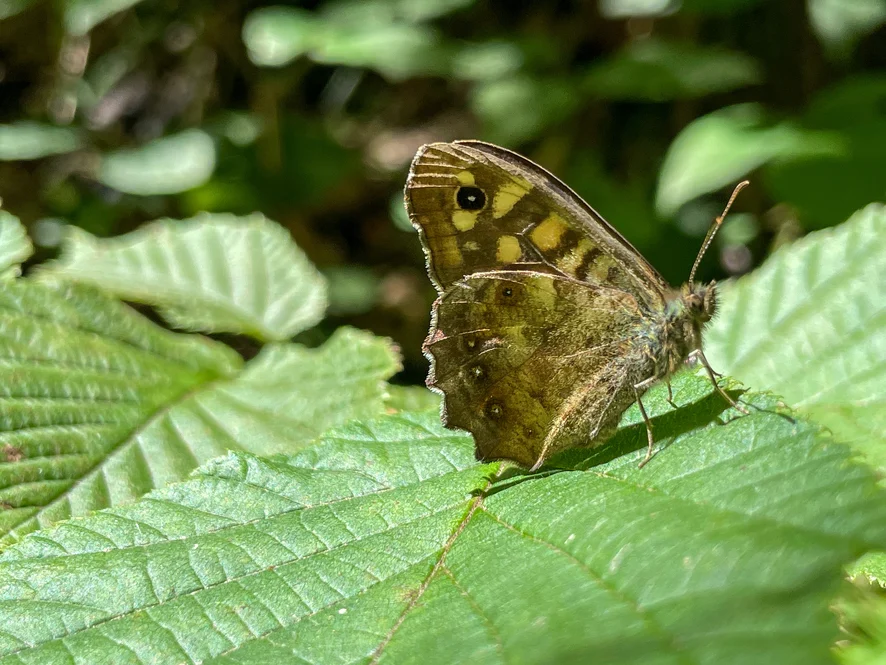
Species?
Pararge aegeria
